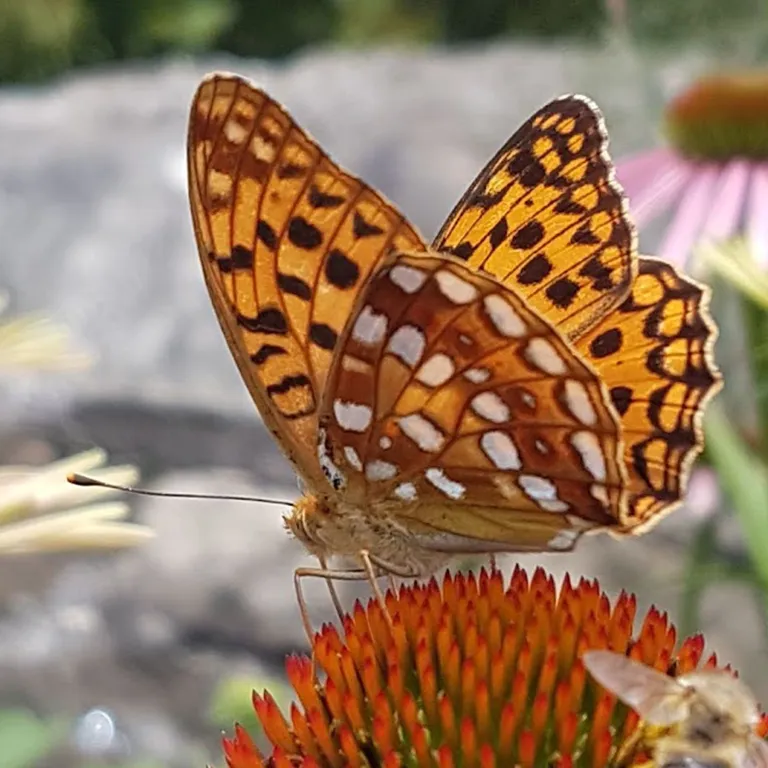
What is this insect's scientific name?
Fabriciana adippe
